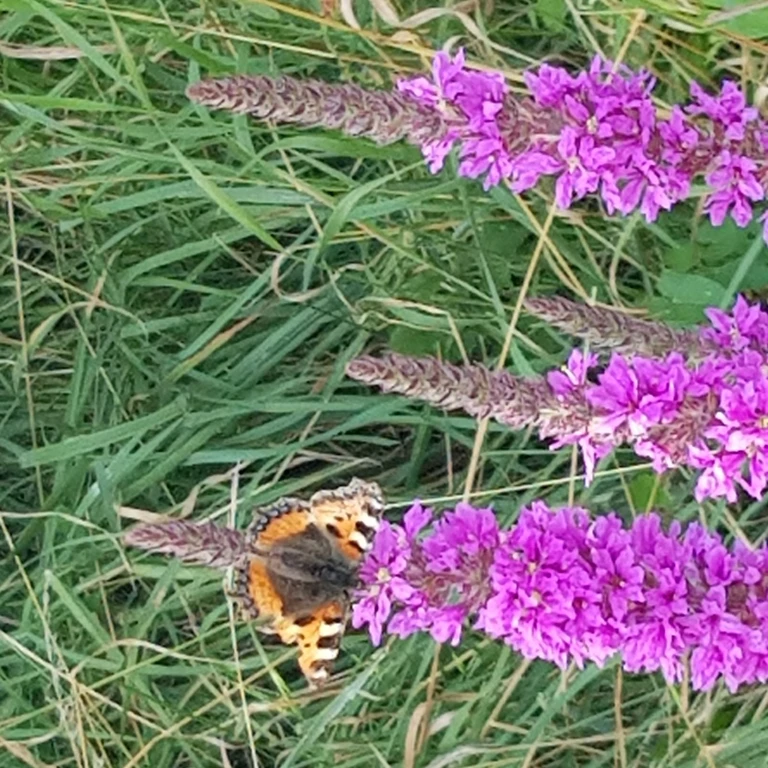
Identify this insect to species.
Aglais urticae
